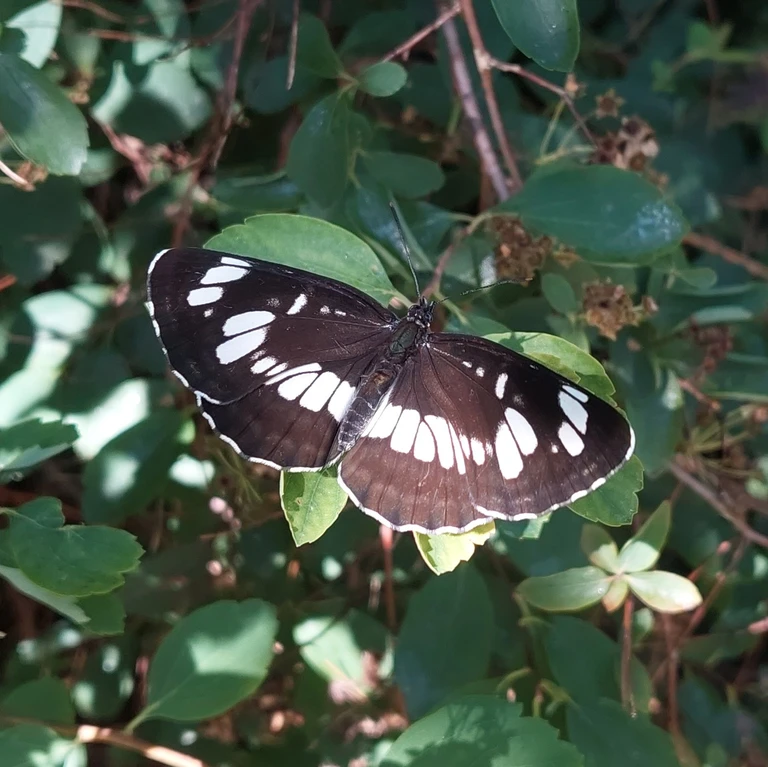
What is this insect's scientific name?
Neptis rivularis
